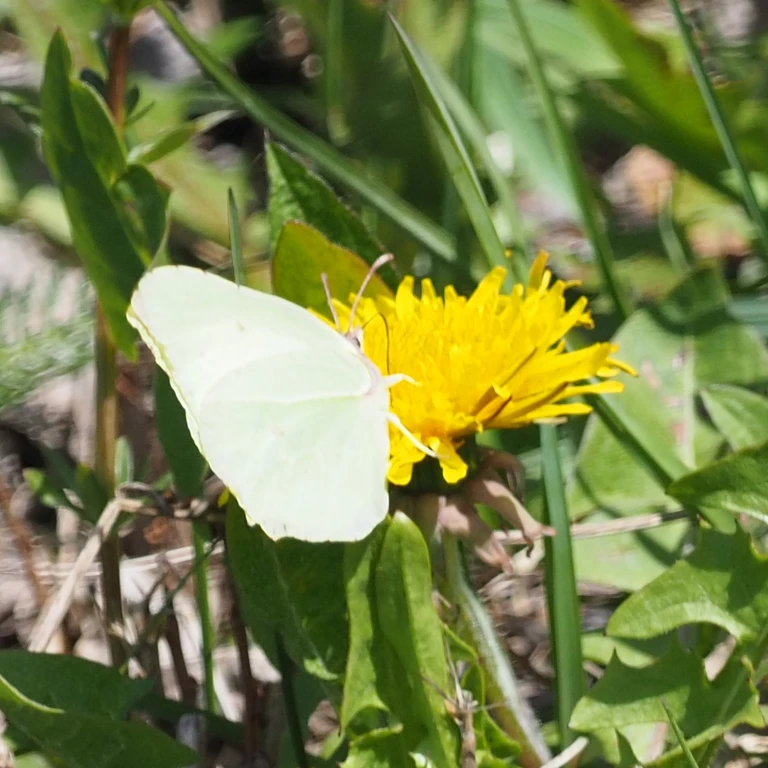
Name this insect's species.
Gonepteryx rhamni
